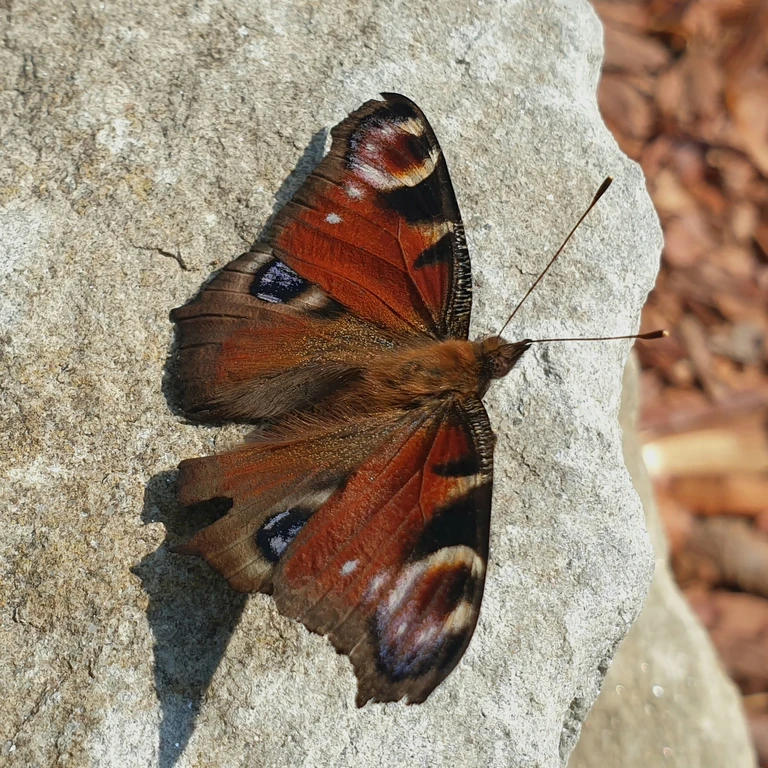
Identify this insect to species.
Aglais io
